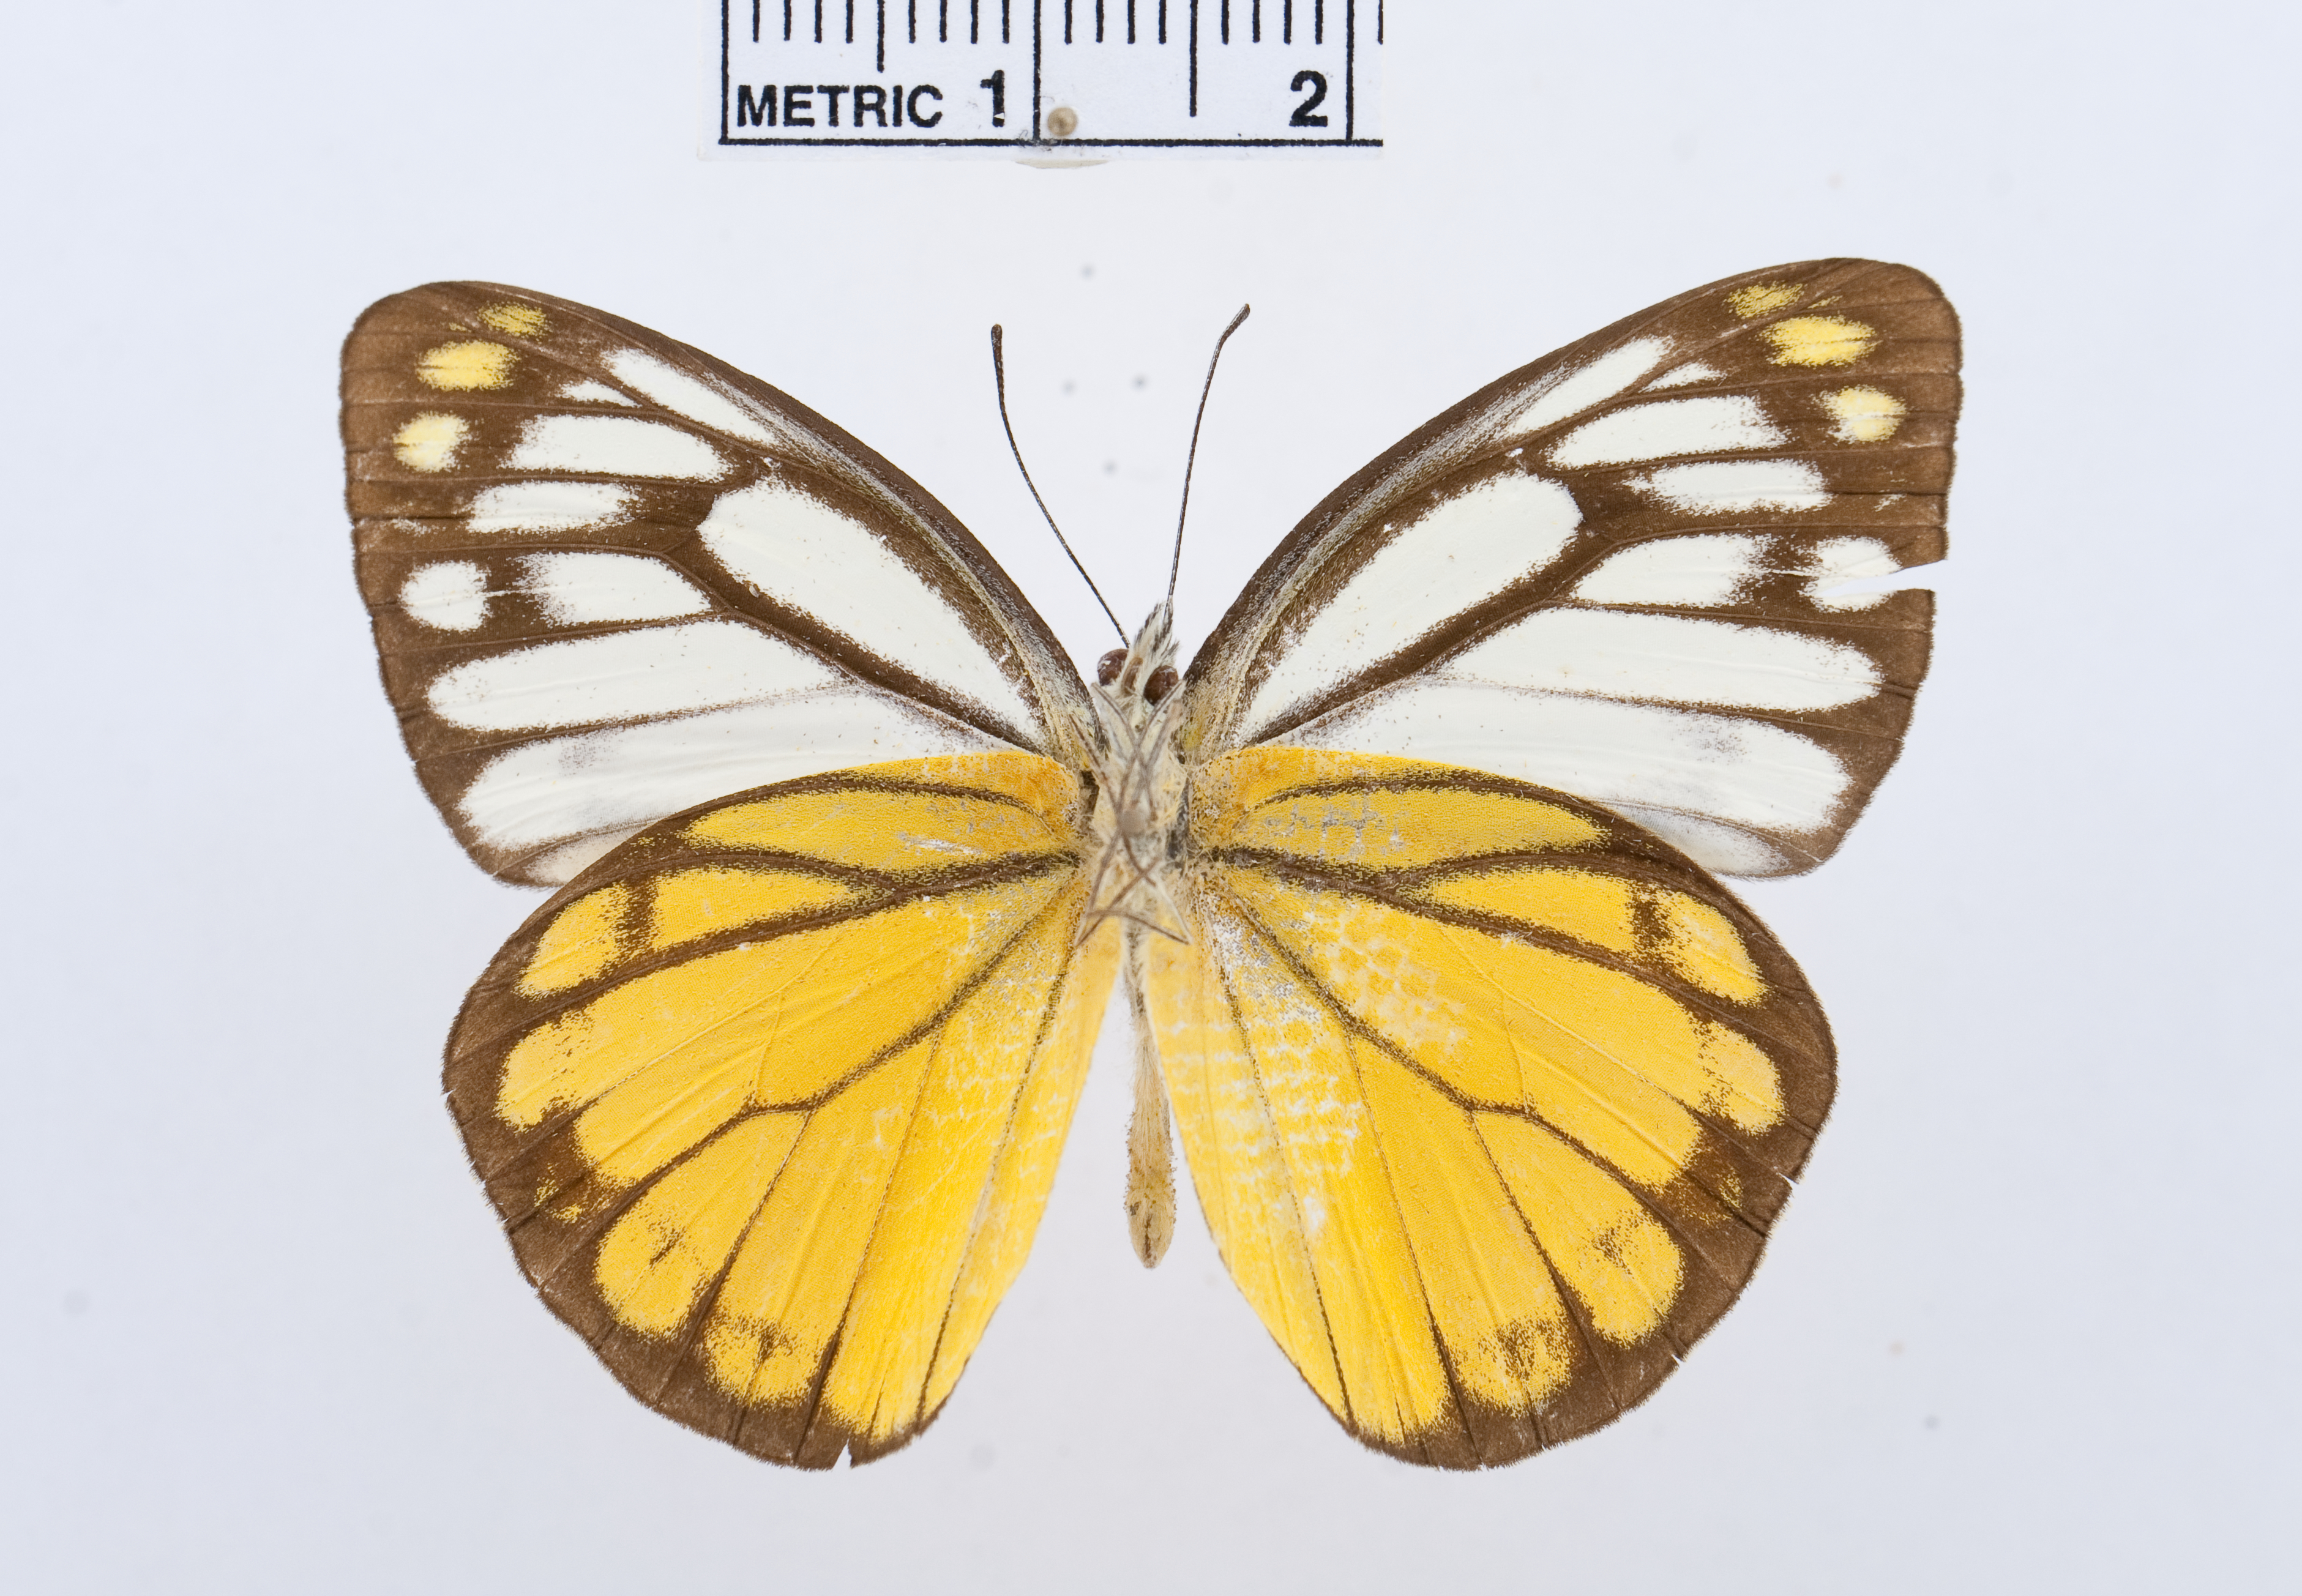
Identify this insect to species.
Cepora aspasia
